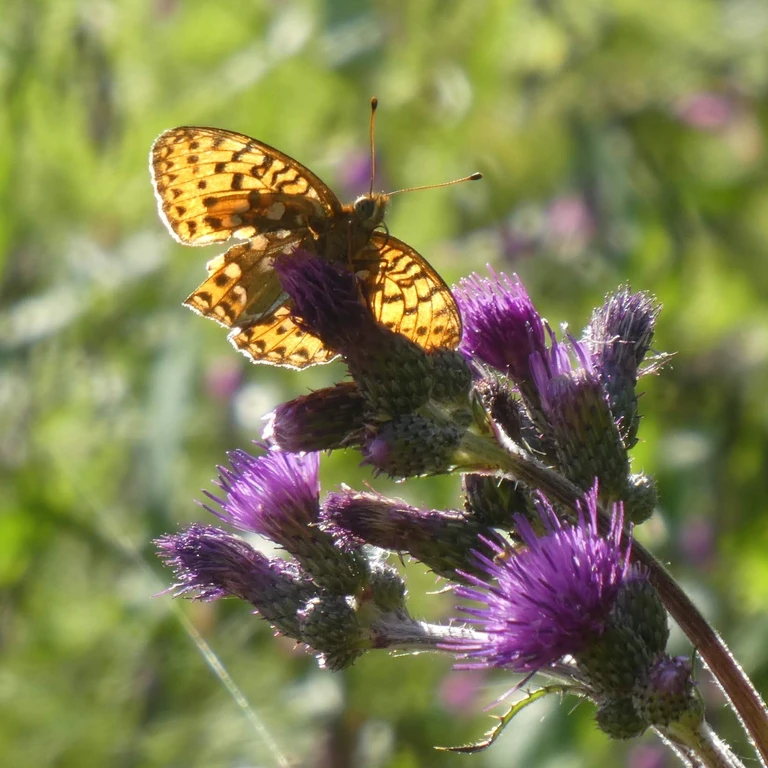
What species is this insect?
Speyeria aglaja
